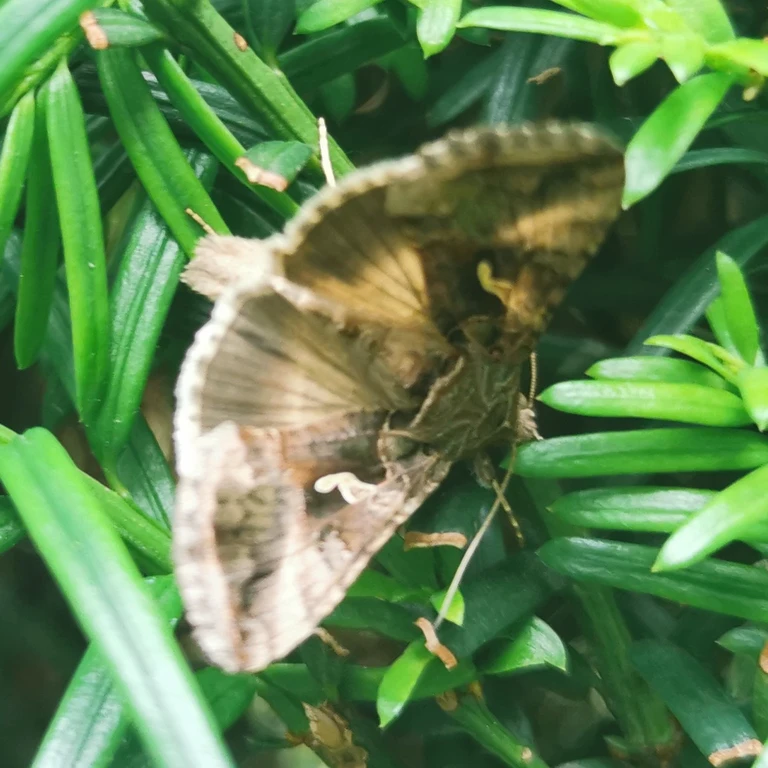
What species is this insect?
Autographa gamma
